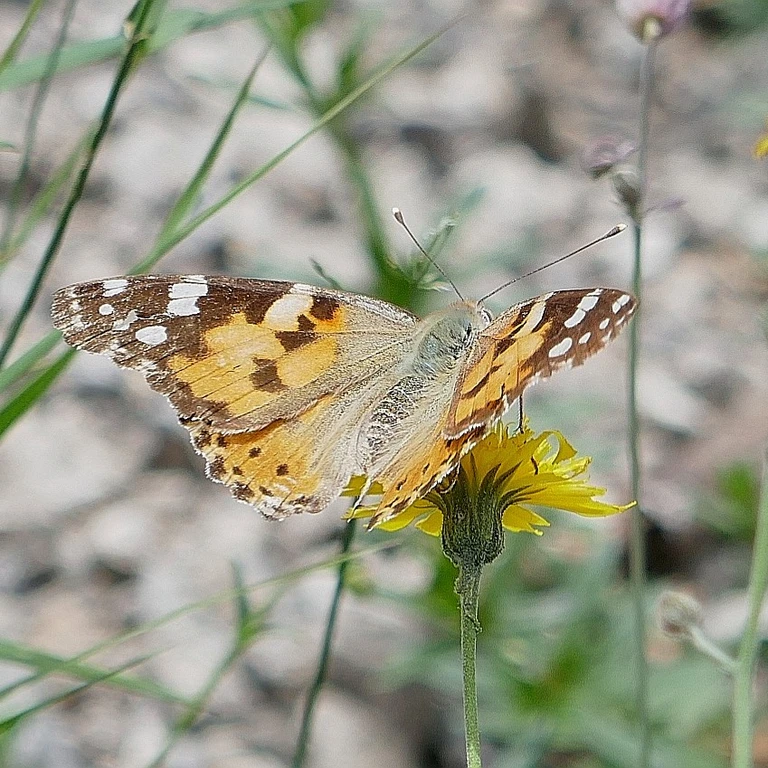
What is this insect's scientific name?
Vanessa cardui
